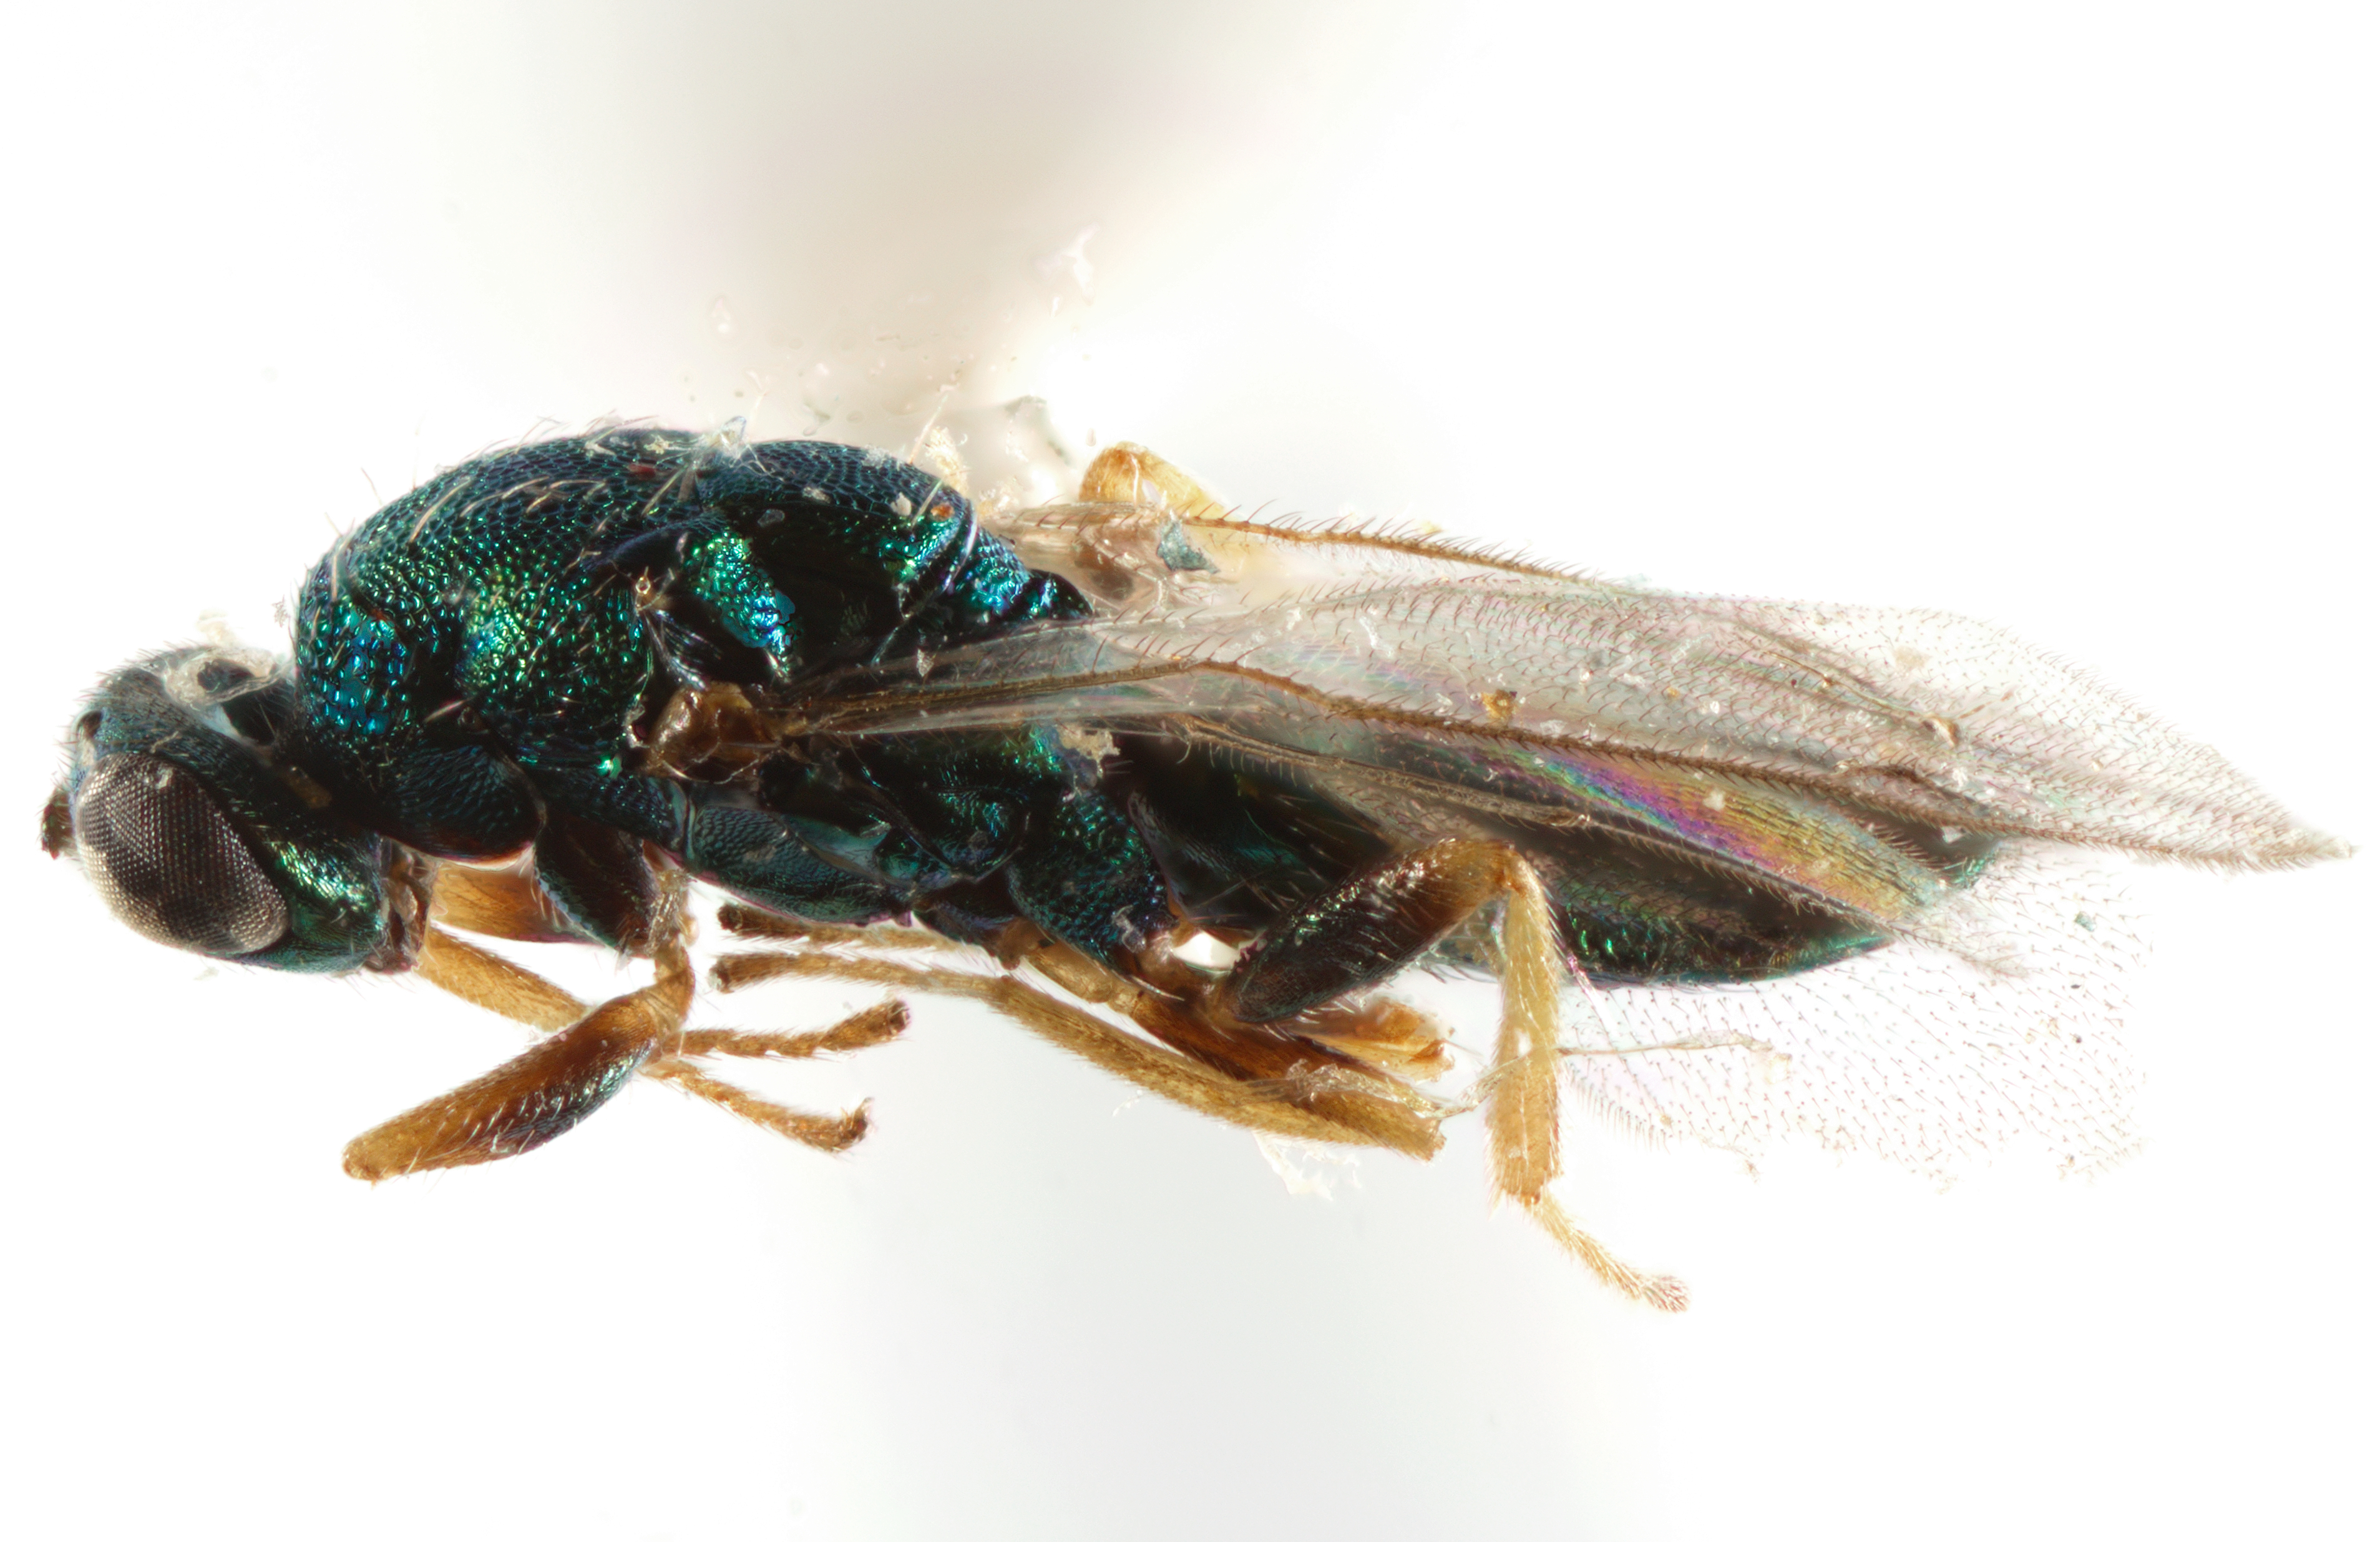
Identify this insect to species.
Dicladocerus estwoodii
